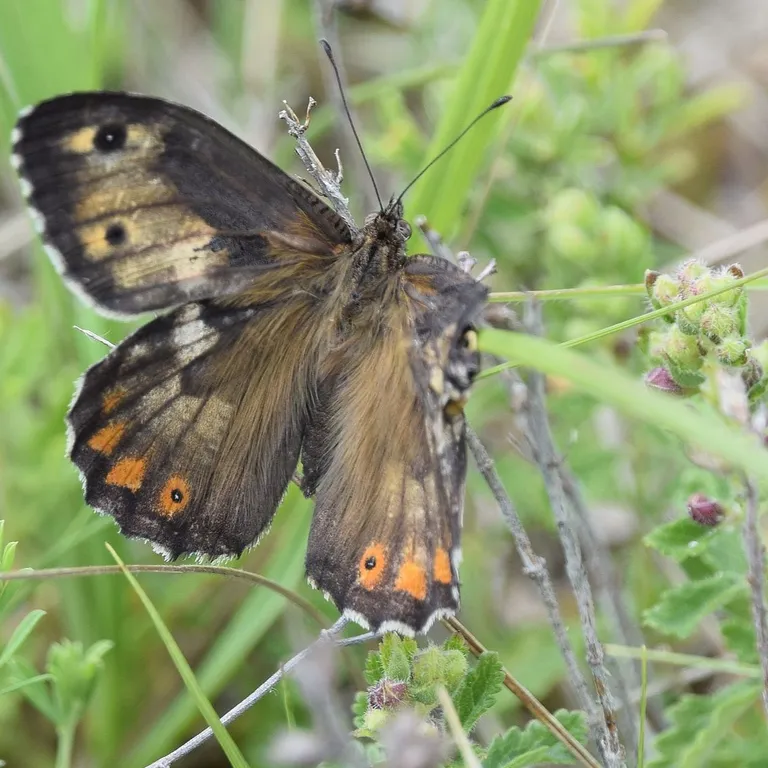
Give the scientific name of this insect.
Hipparchia semele
